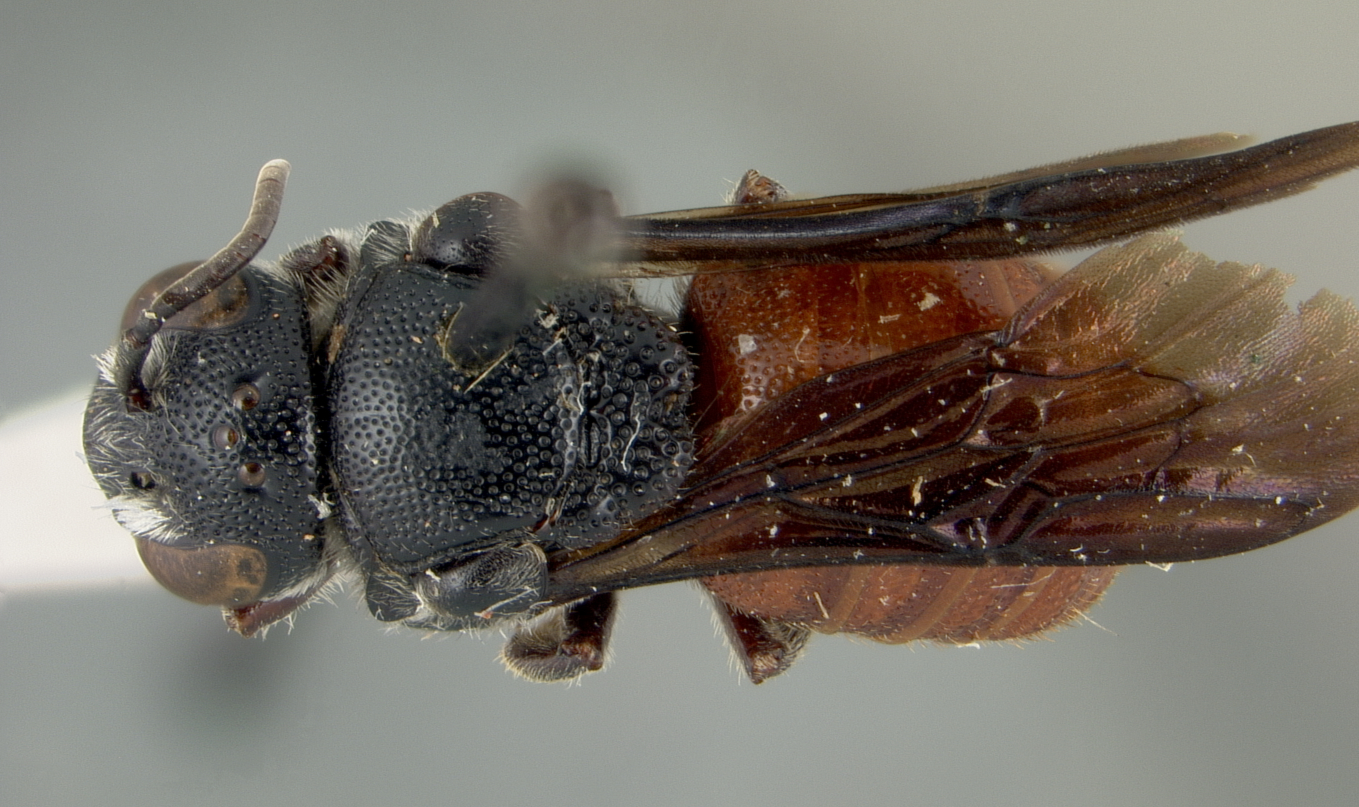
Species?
Parevaspis impressus
